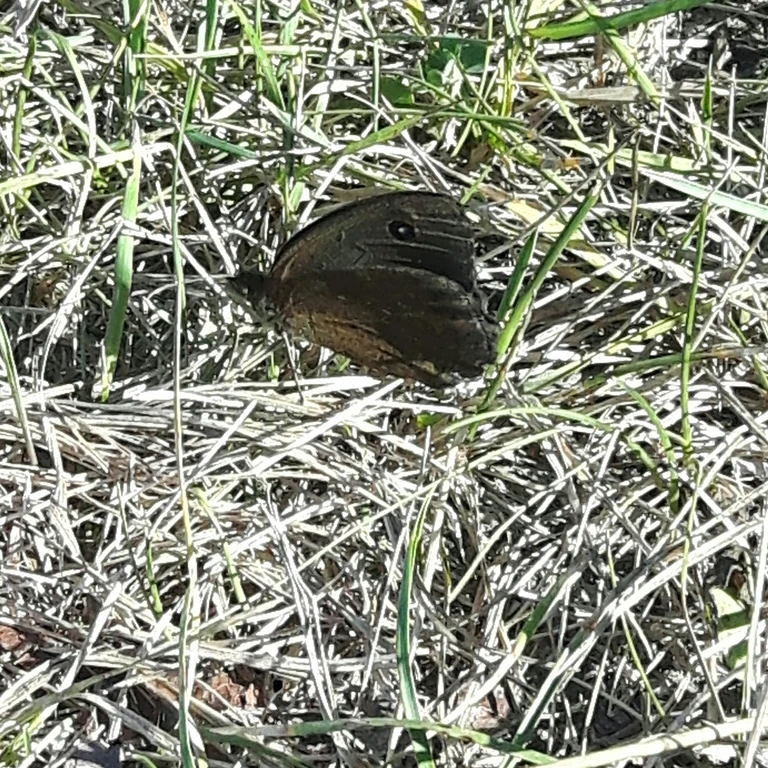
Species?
Minois dryas
